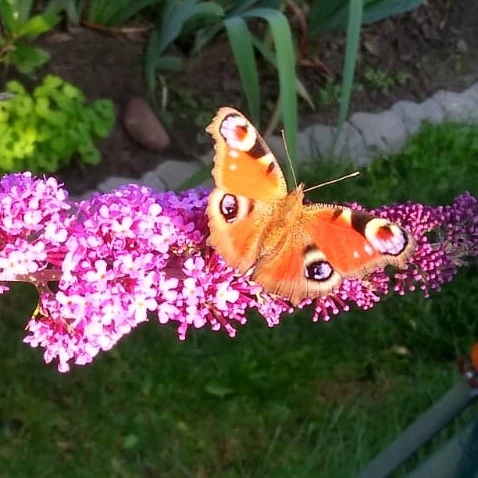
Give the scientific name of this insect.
Aglais io
